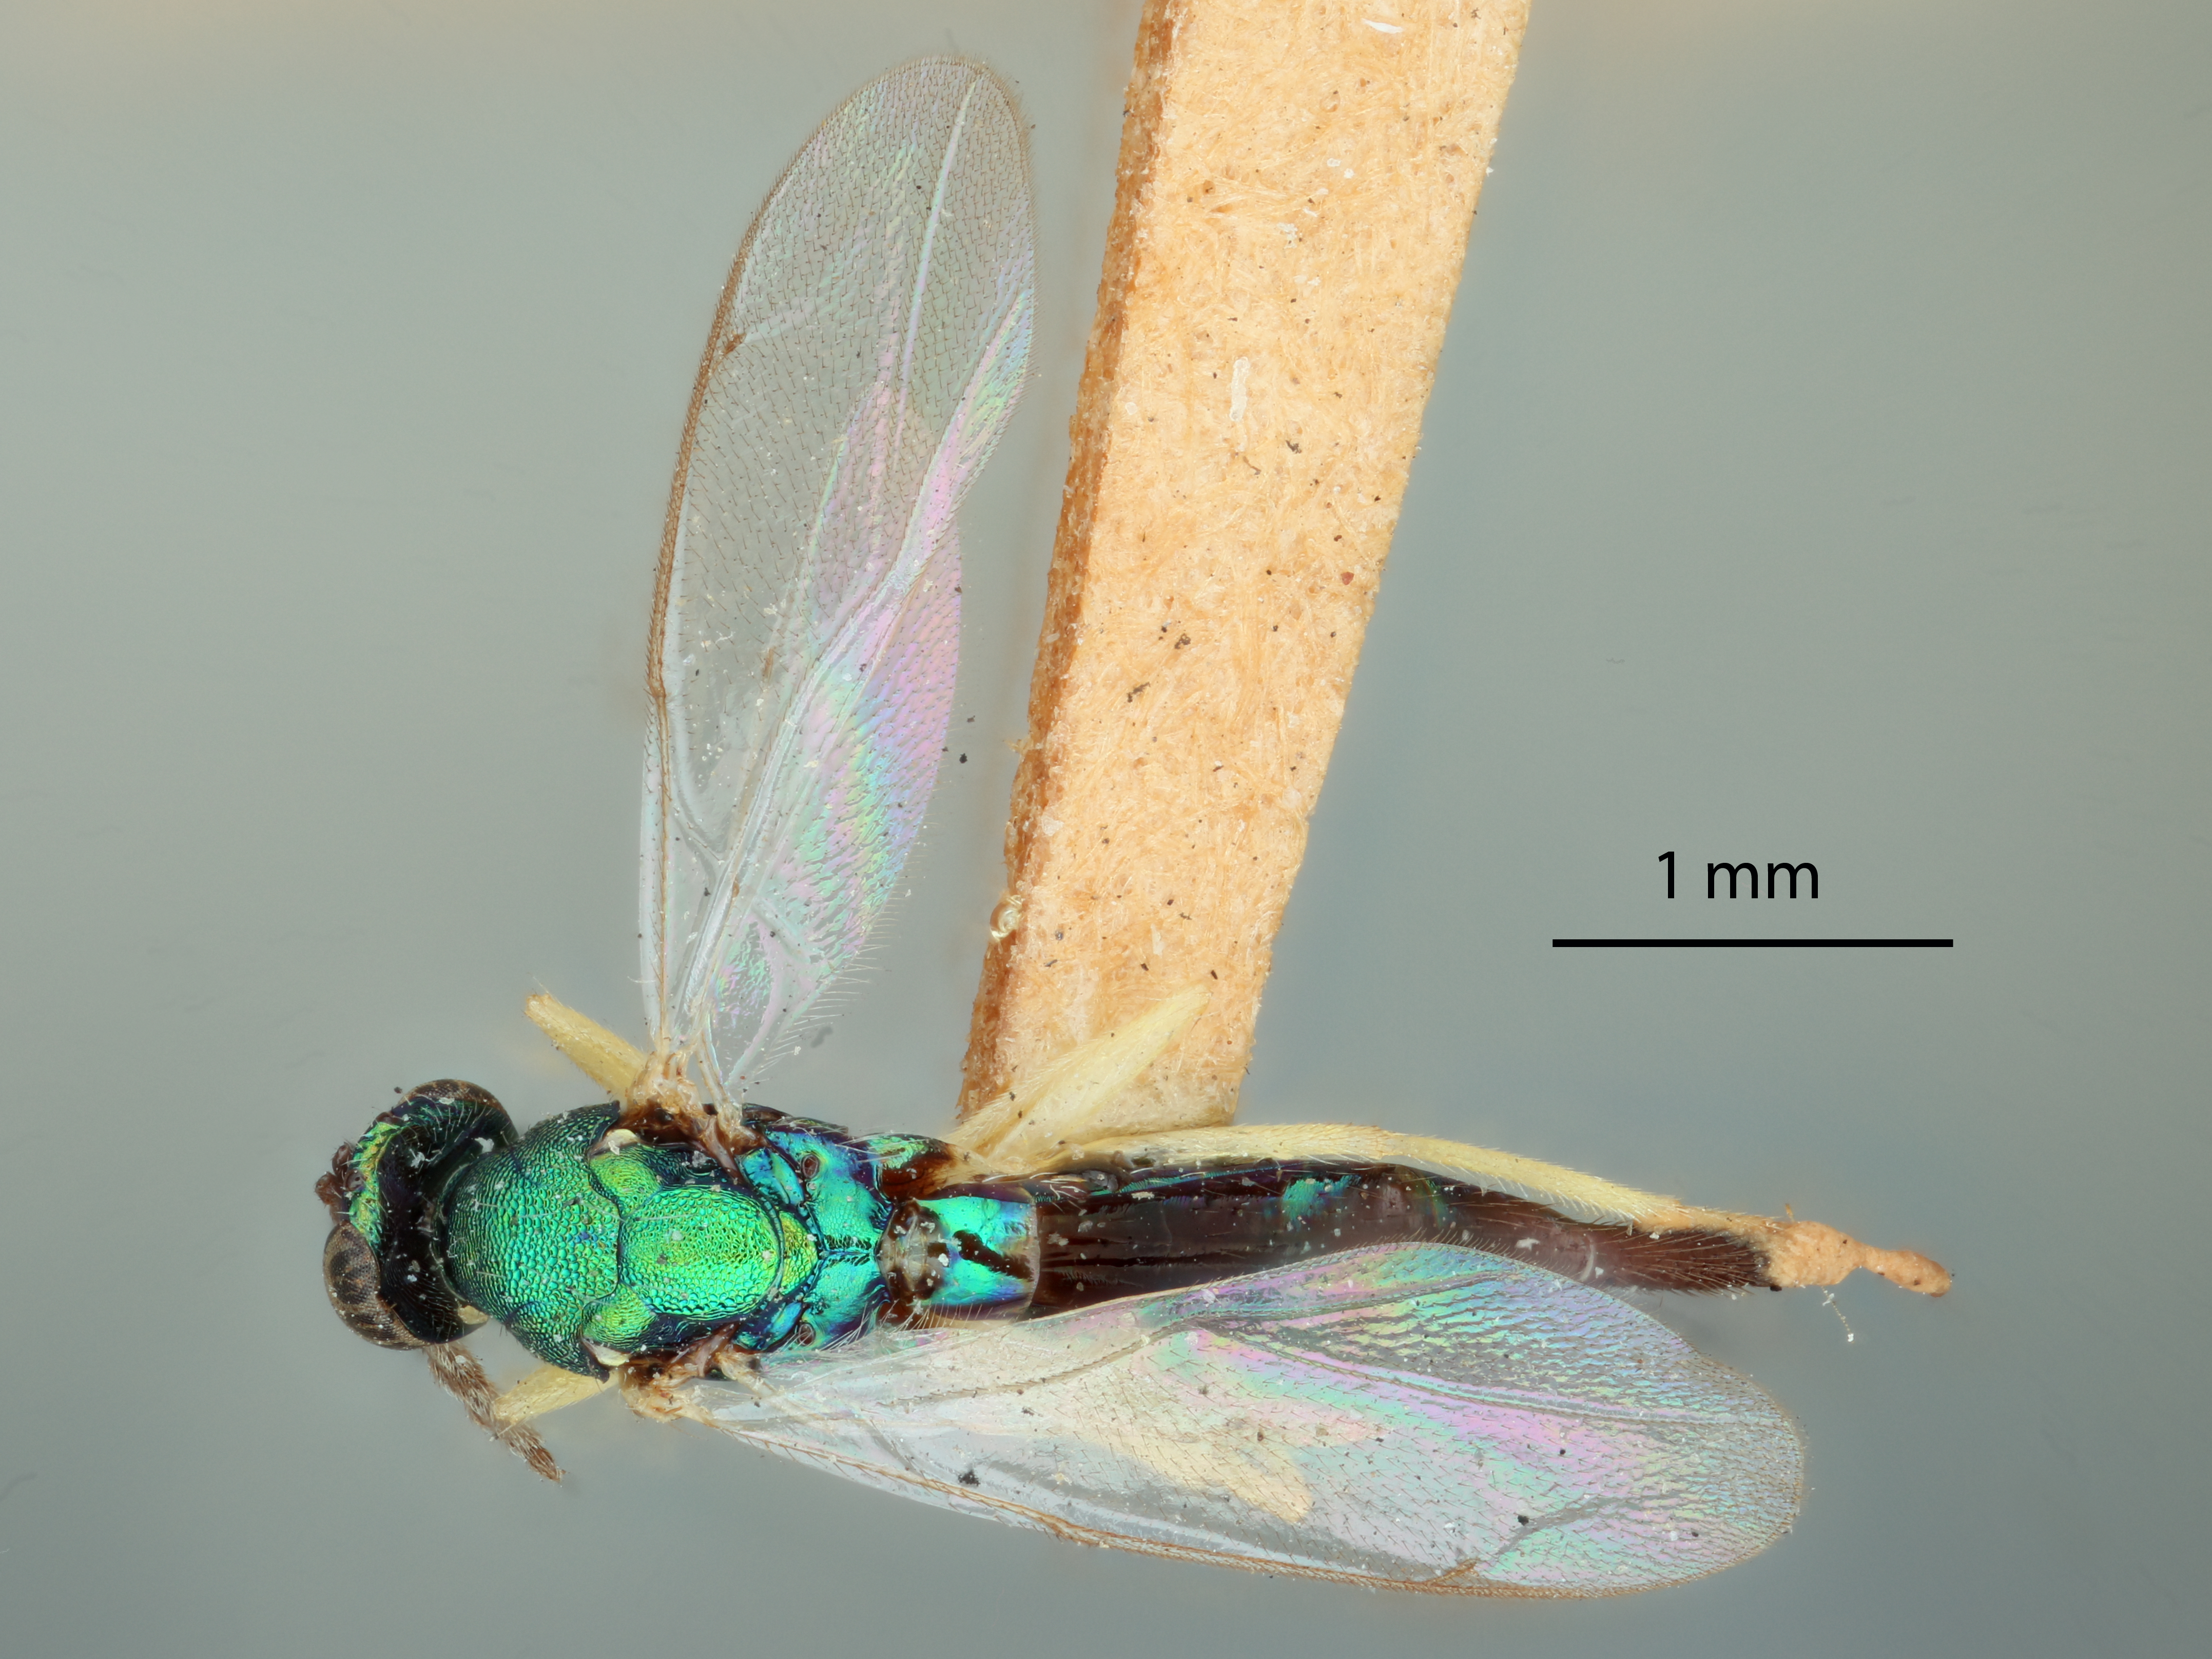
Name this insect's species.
Sympiesis dolichogaster
